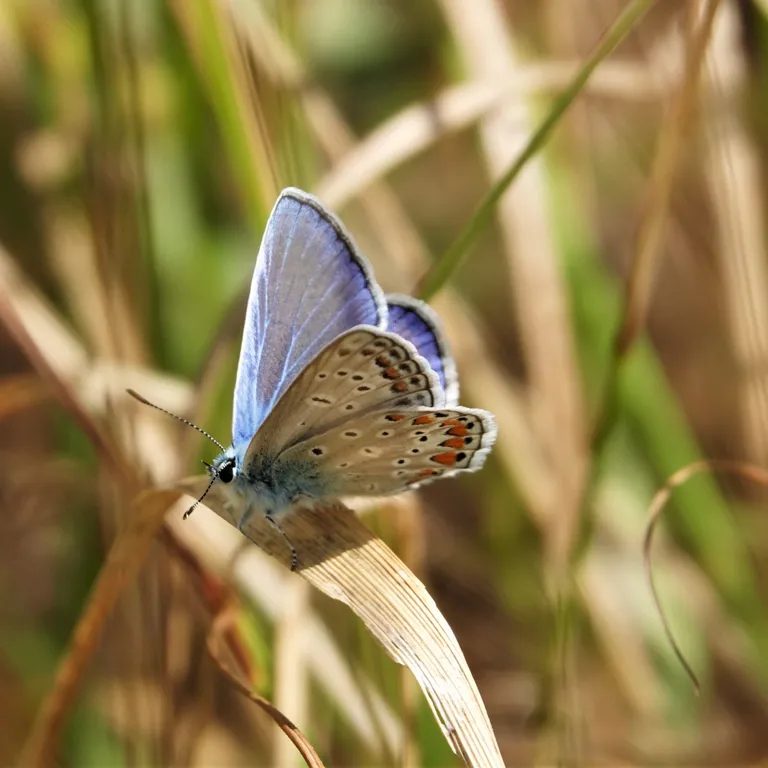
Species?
Polyommatus icarus
